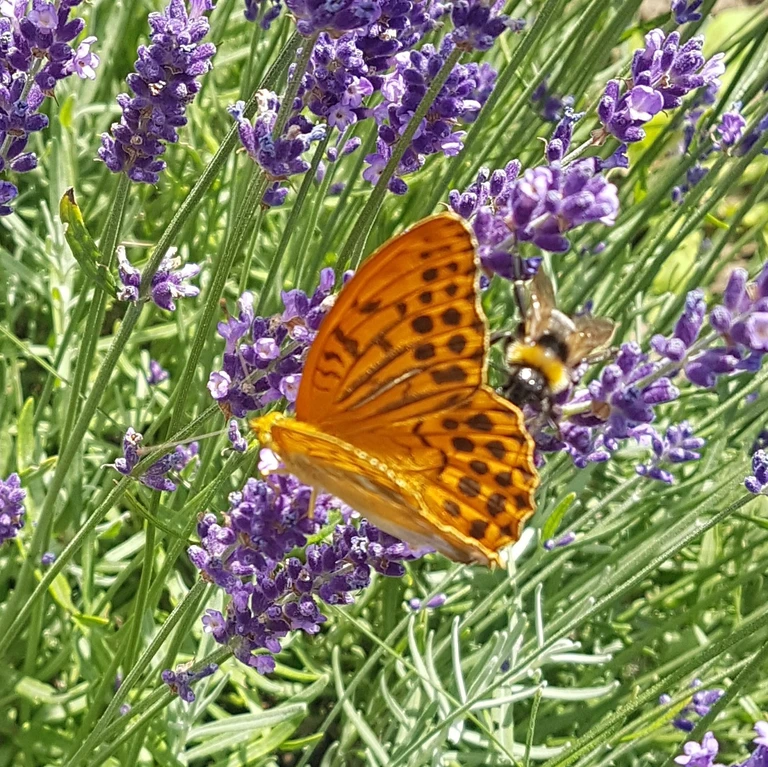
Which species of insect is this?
Argynnis paphia
